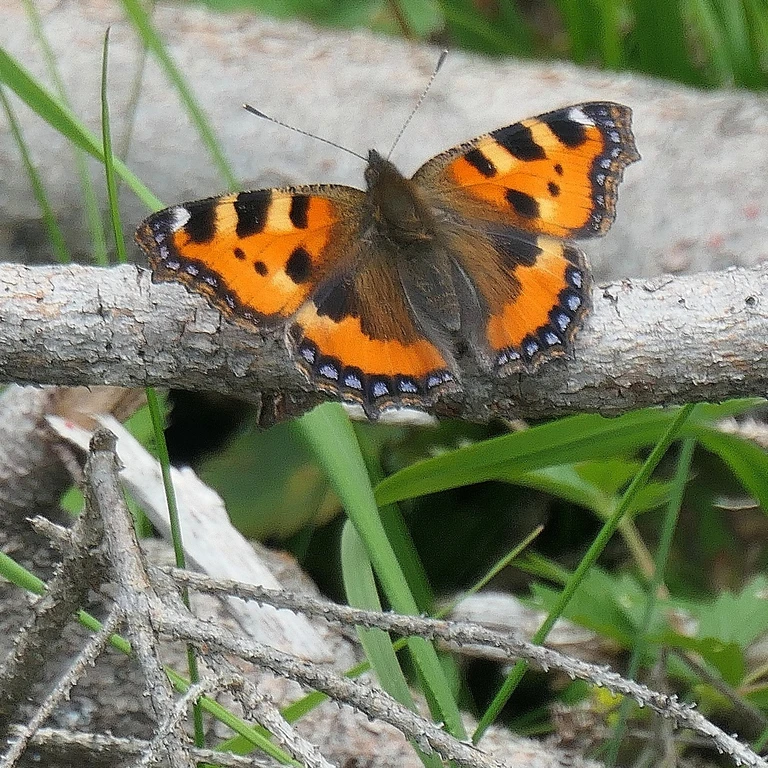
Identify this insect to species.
Aglais urticae
